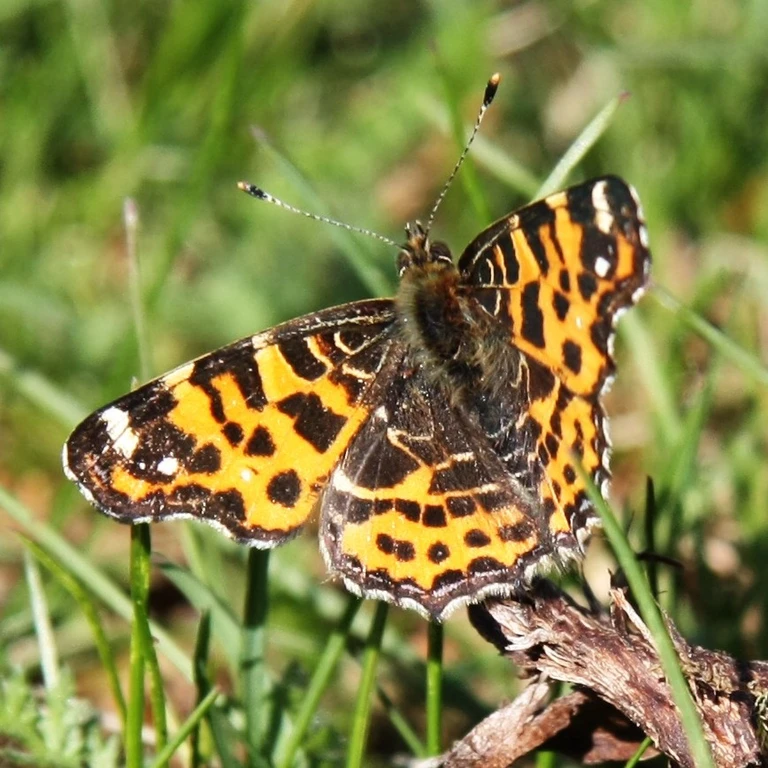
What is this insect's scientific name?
Araschnia levana
